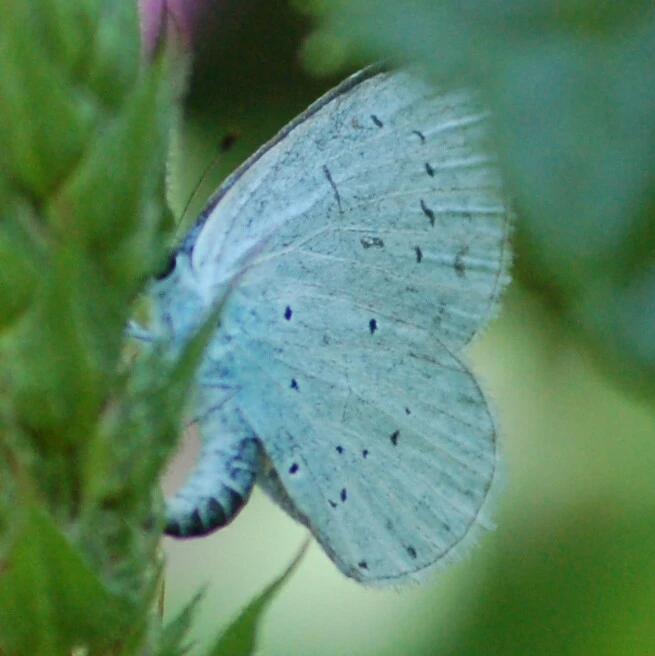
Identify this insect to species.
Celastrina argiolus
